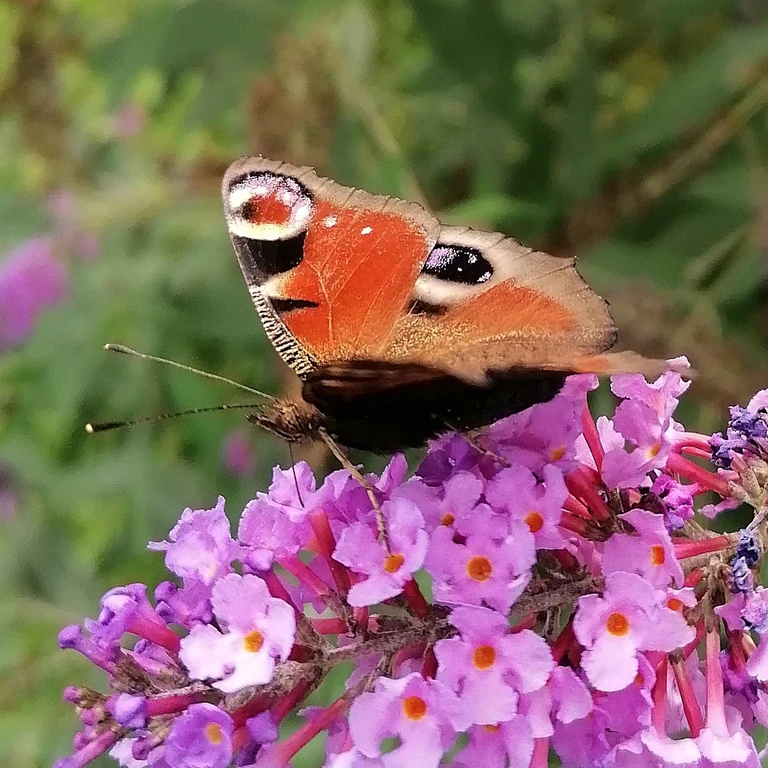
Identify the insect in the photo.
Aglais io
